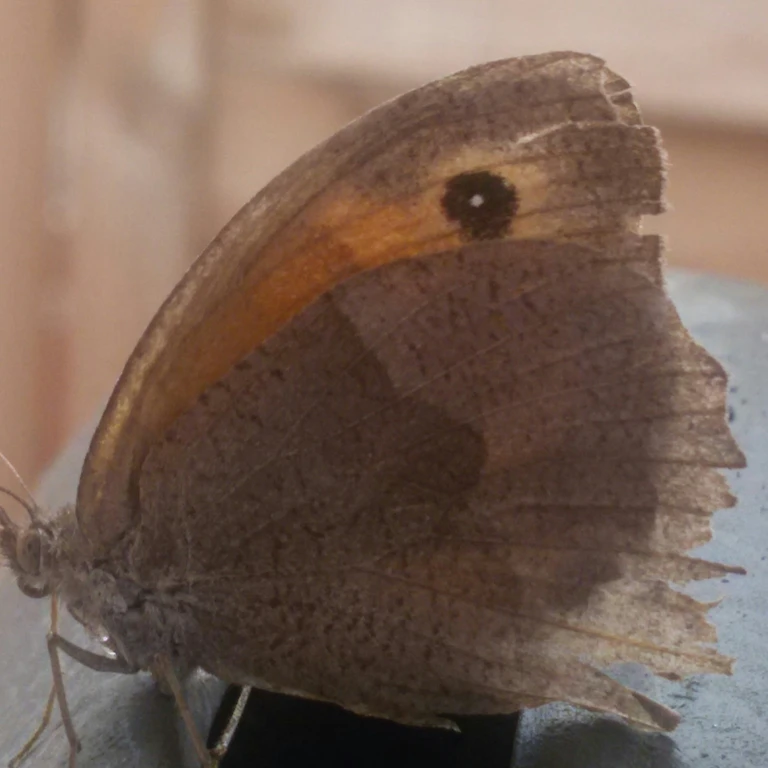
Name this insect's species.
Maniola jurtina
